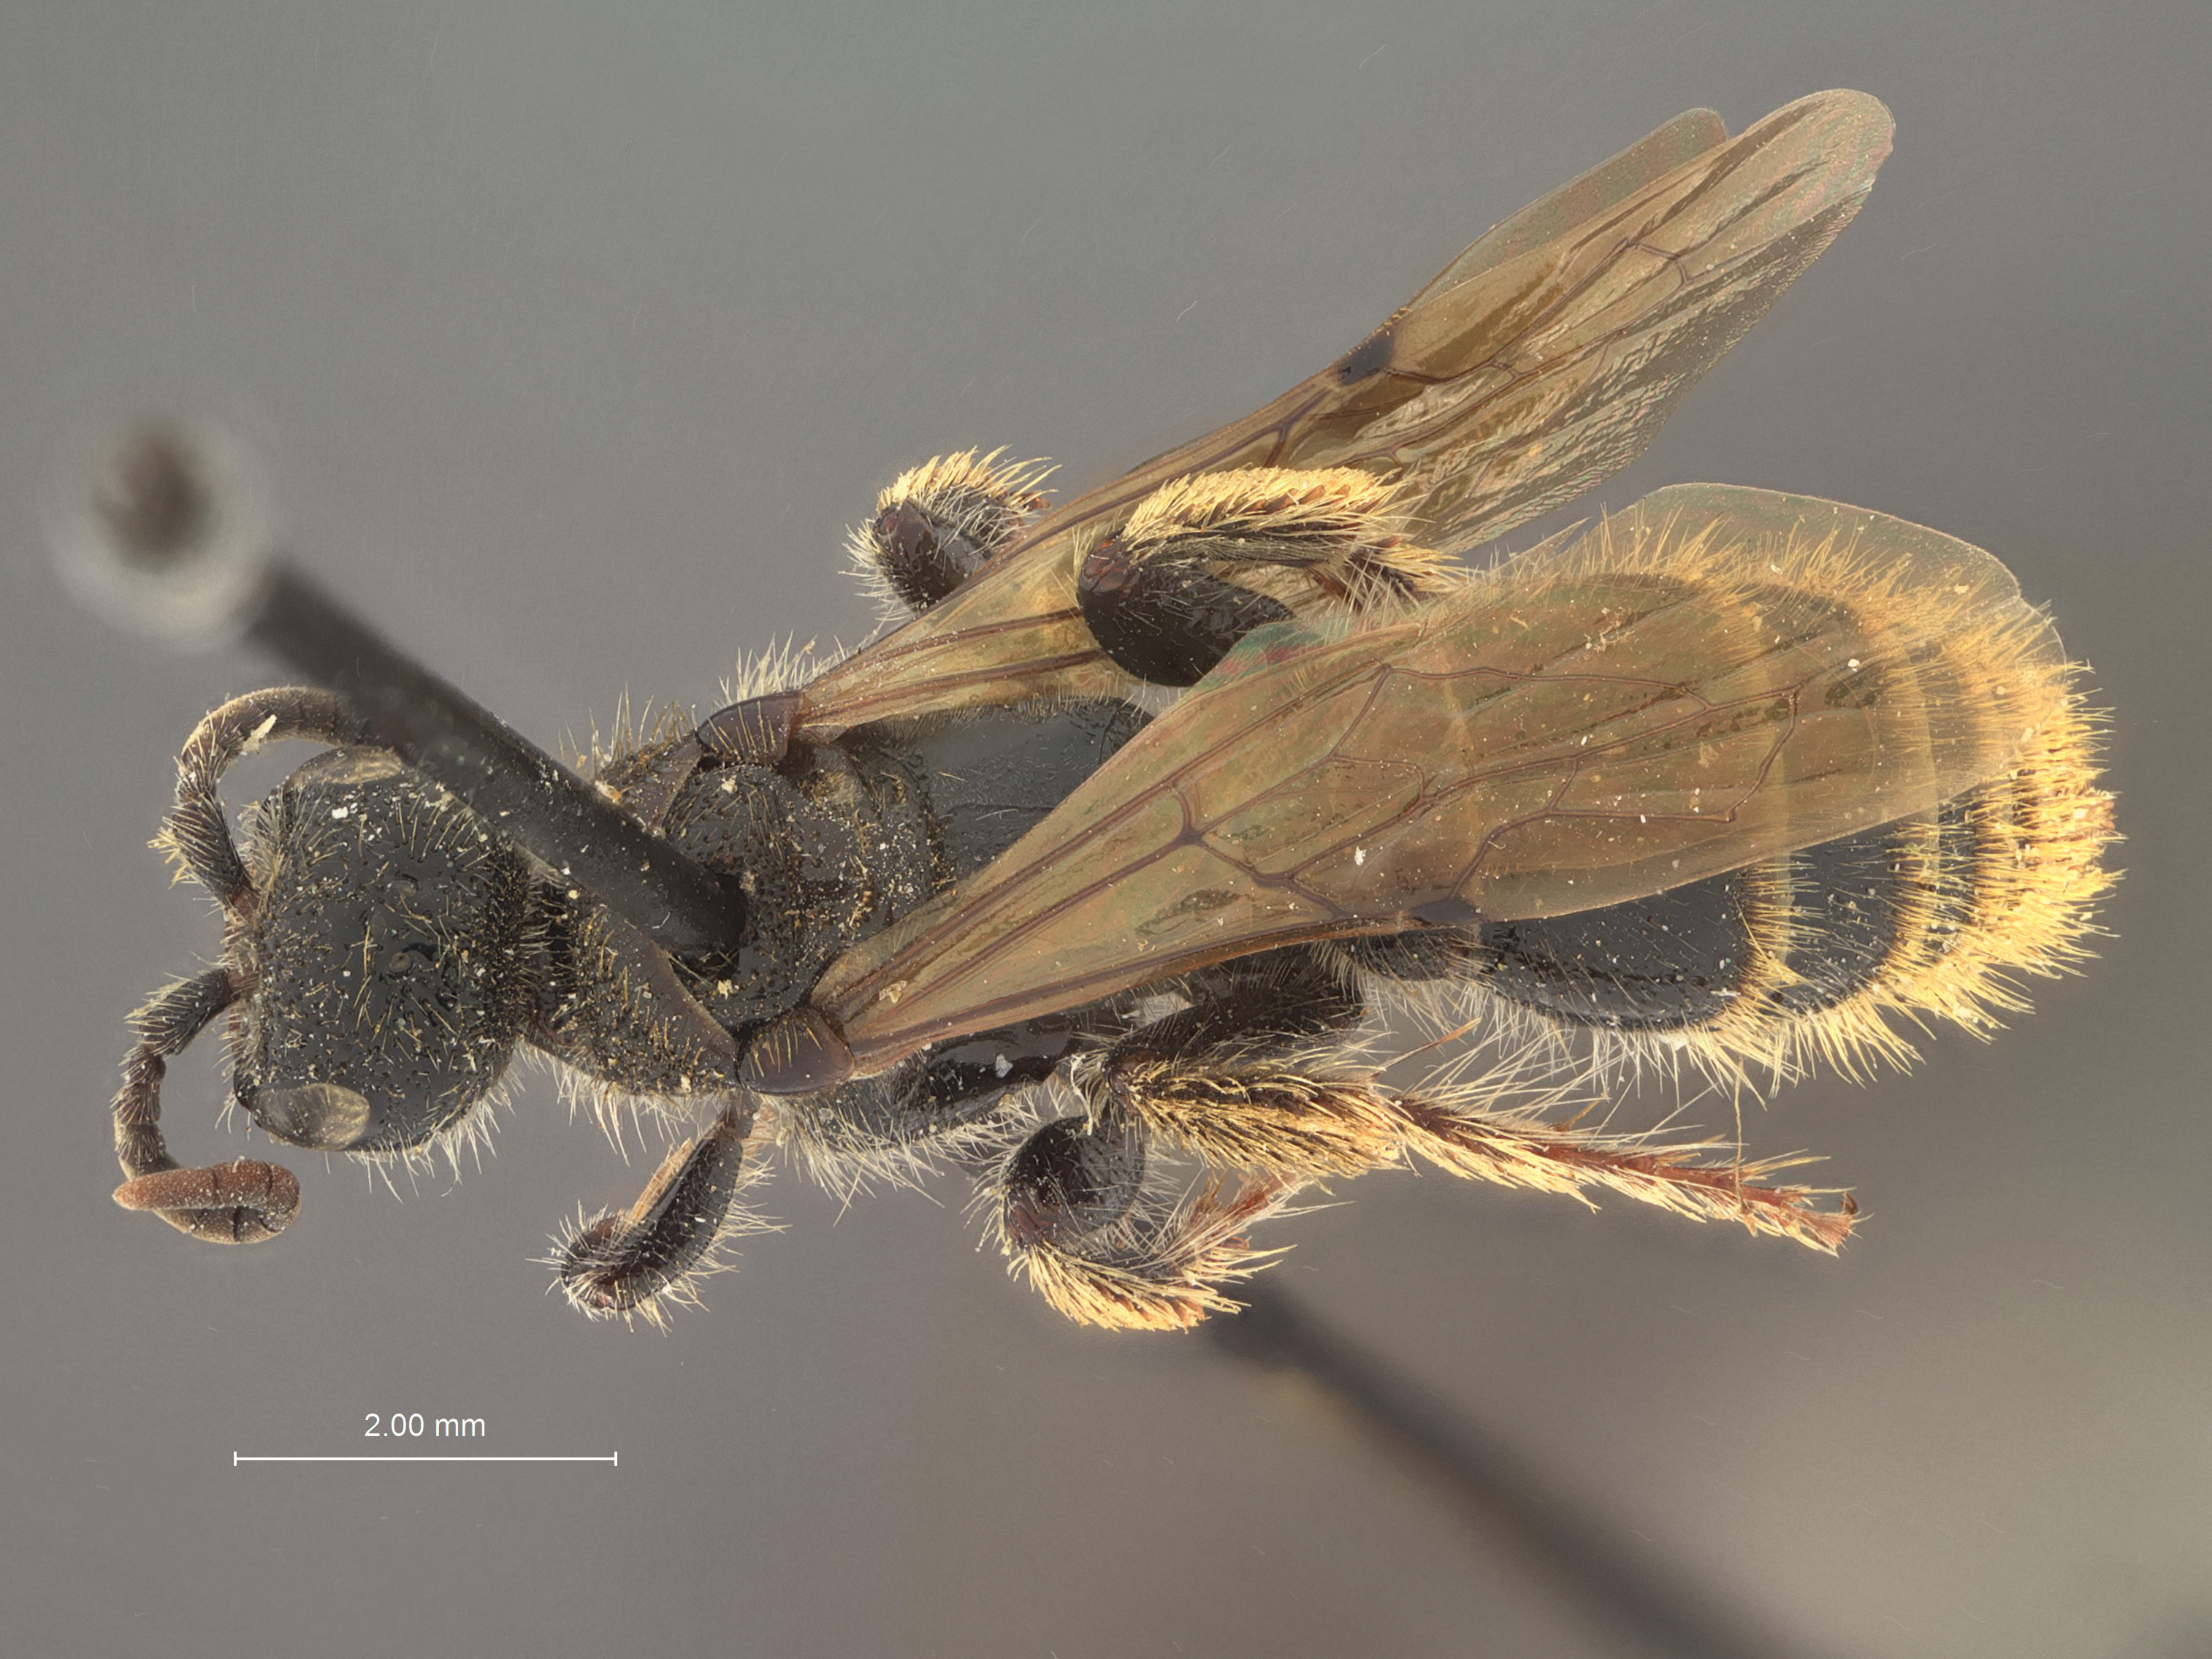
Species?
Neotiphia colorata
